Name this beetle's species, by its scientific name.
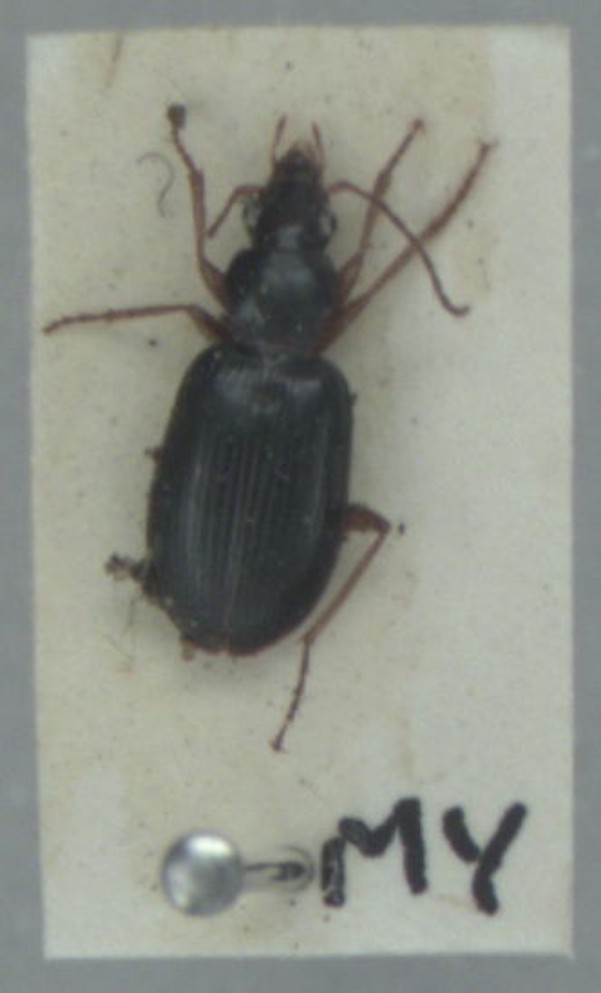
Paranchus albipes
